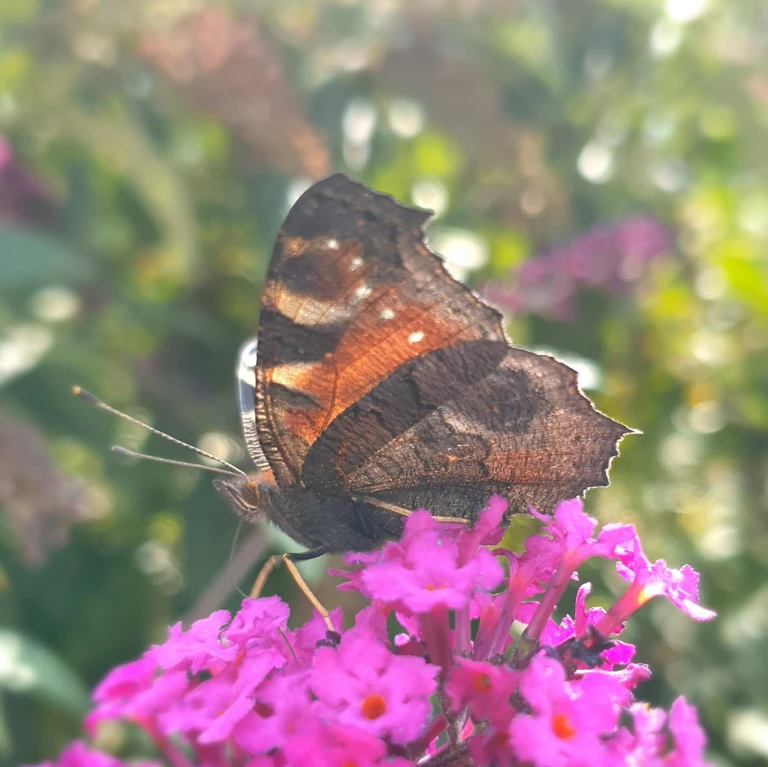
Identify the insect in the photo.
Aglais io
